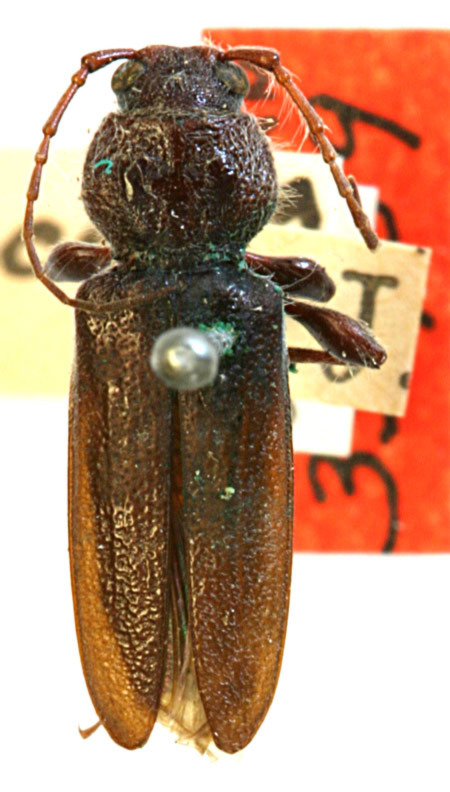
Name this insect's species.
Hylotrupes bajulus (also Hylotrupes incertus)
